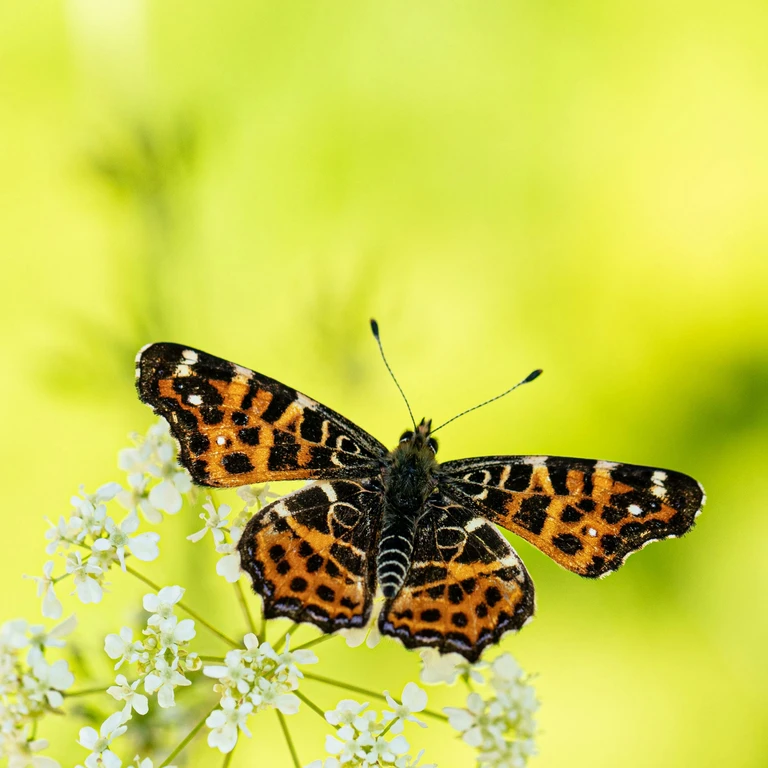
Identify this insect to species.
Araschnia levana
